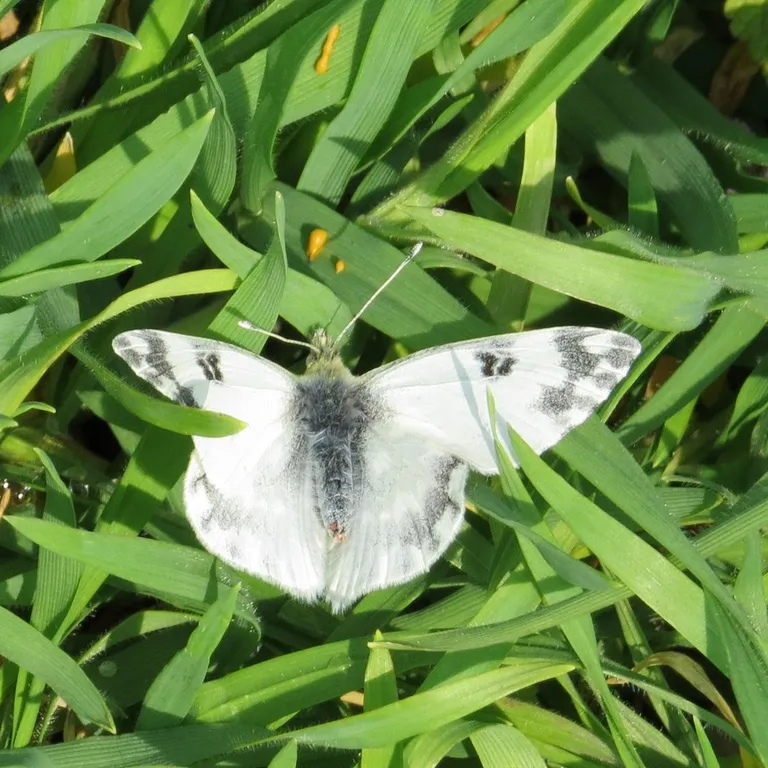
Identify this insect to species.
Pontia edusa
